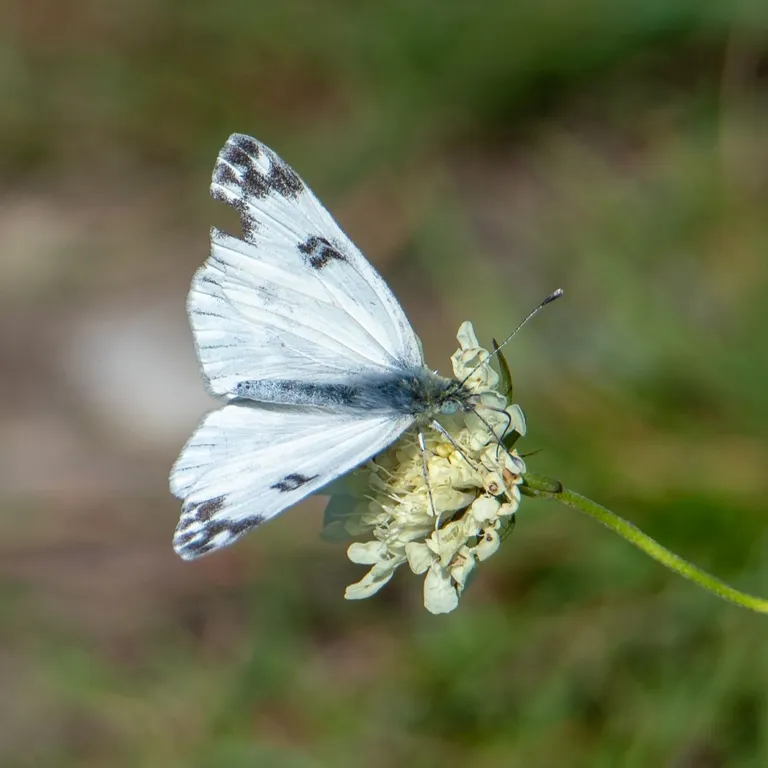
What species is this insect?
Pontia edusa
